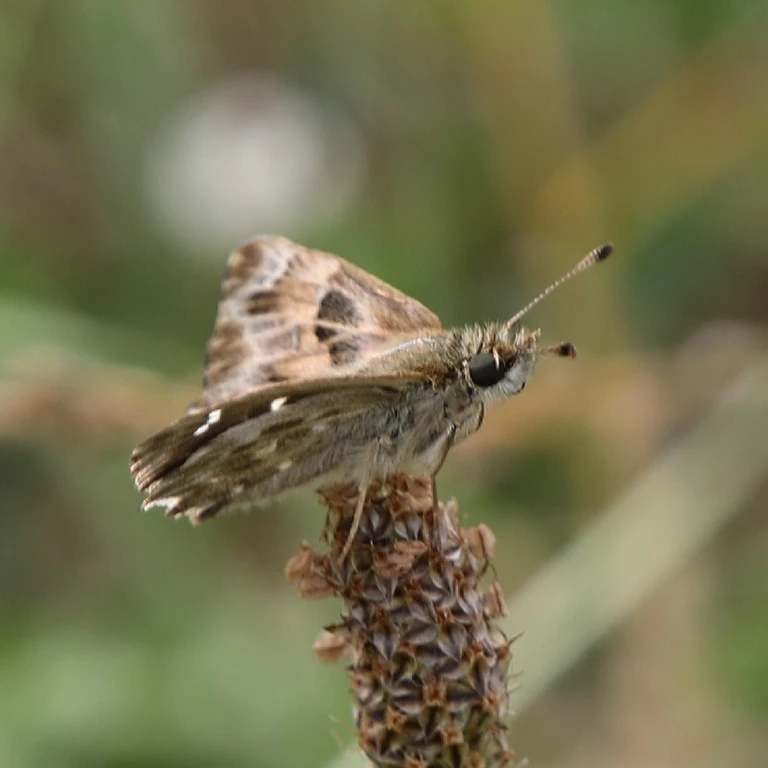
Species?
Carcharodus alceae
